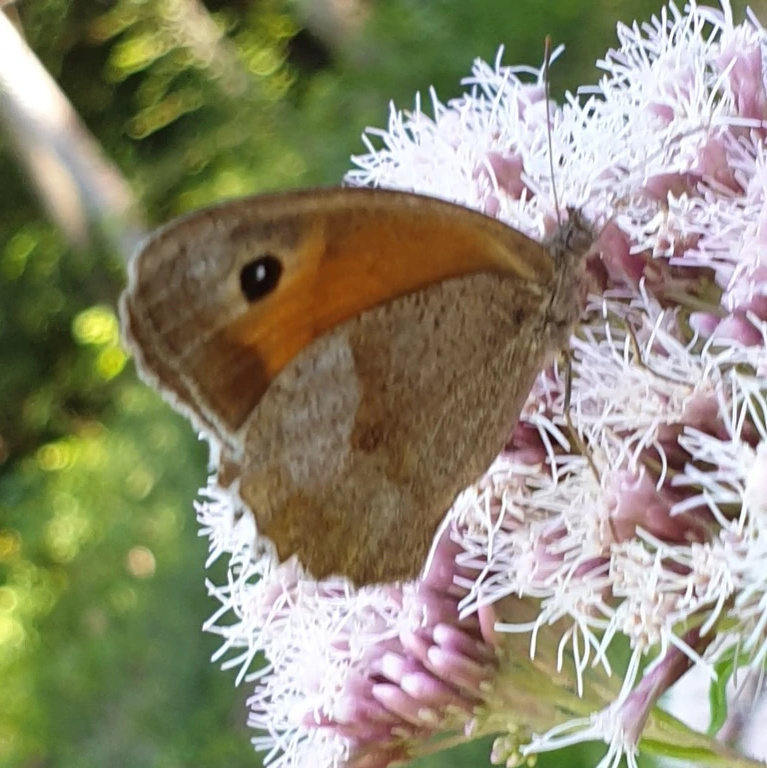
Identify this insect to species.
Maniola jurtina
